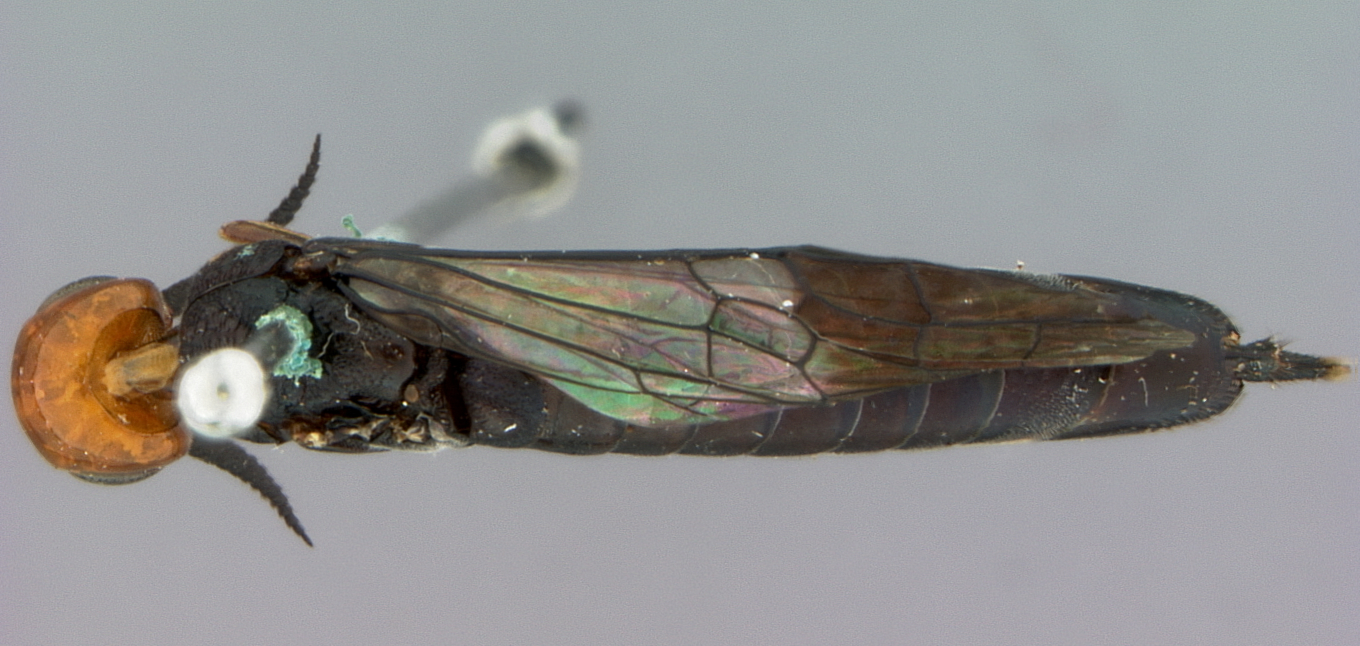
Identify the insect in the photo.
Xiphydria heritierae
